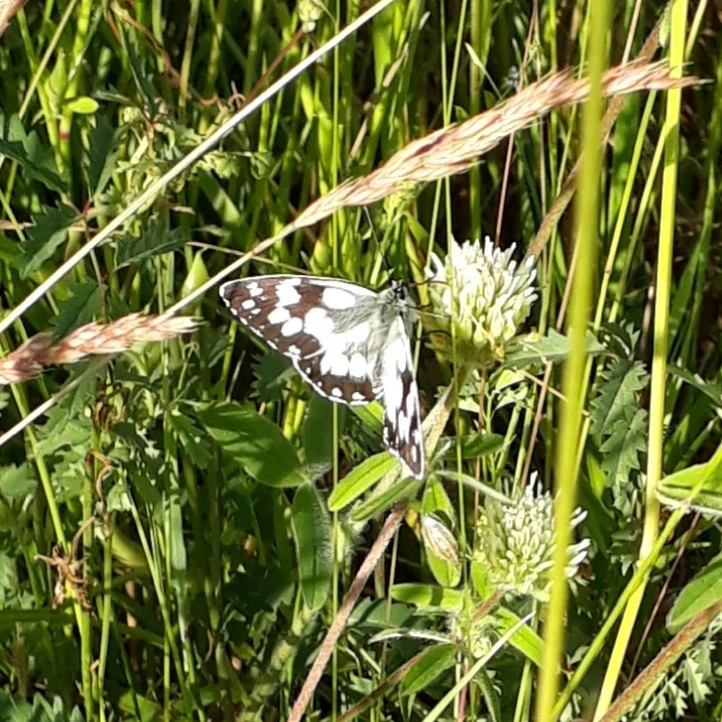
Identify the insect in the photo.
Melanargia galathea
